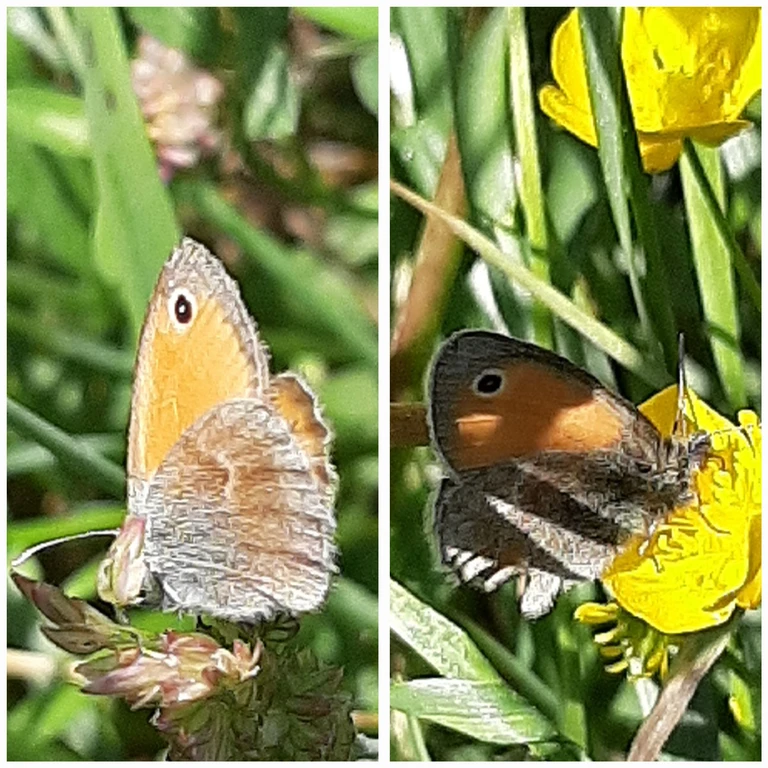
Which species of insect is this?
Coenonympha pamphilus
